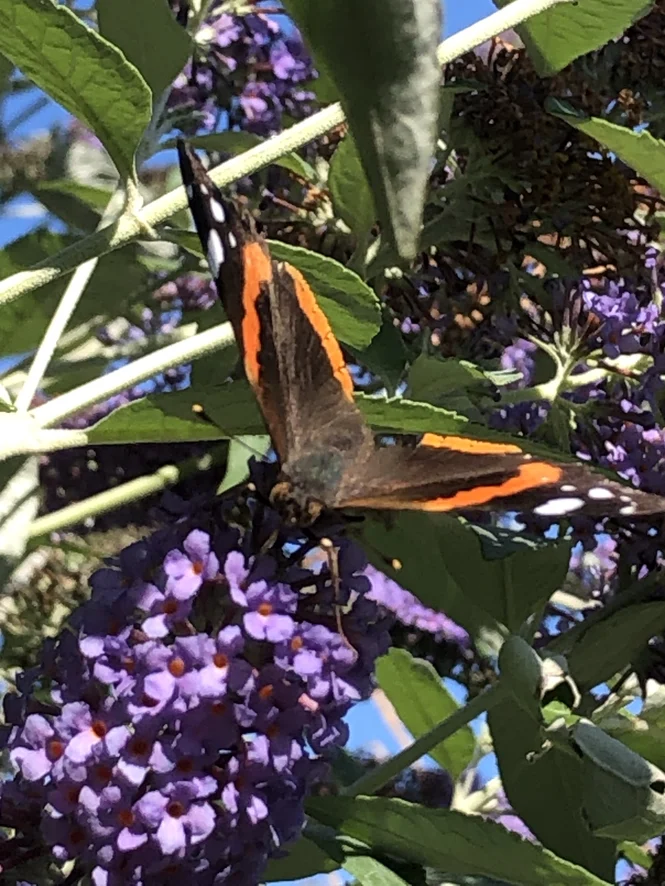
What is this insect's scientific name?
Vanessa atalanta
